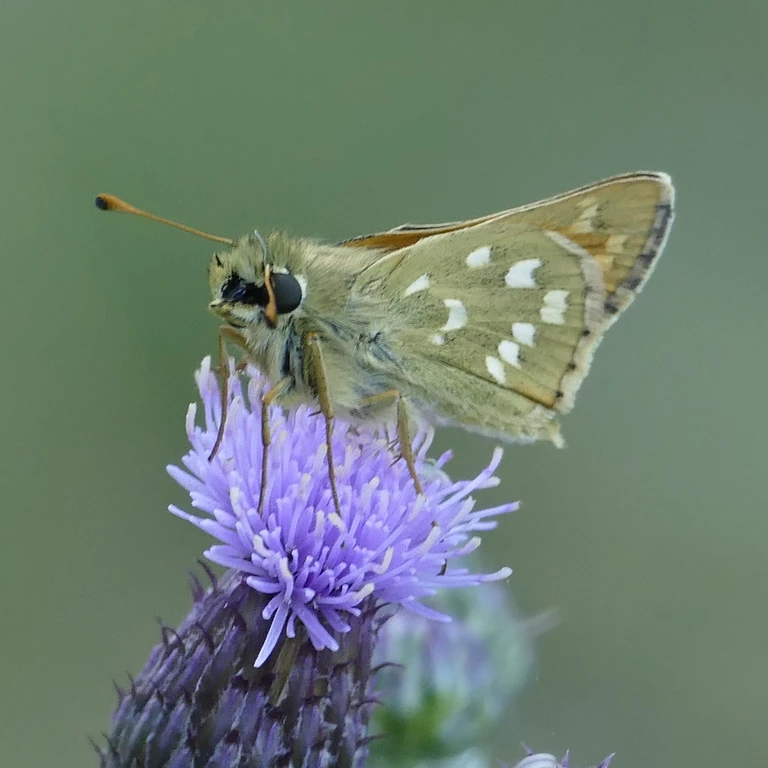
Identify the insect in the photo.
Hesperia comma
